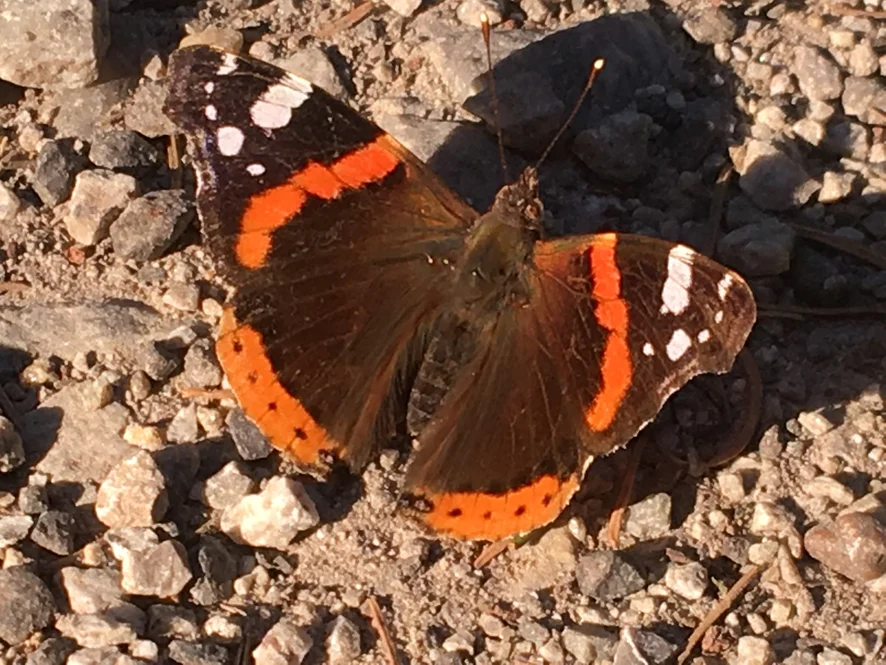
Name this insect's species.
Vanessa atalanta
